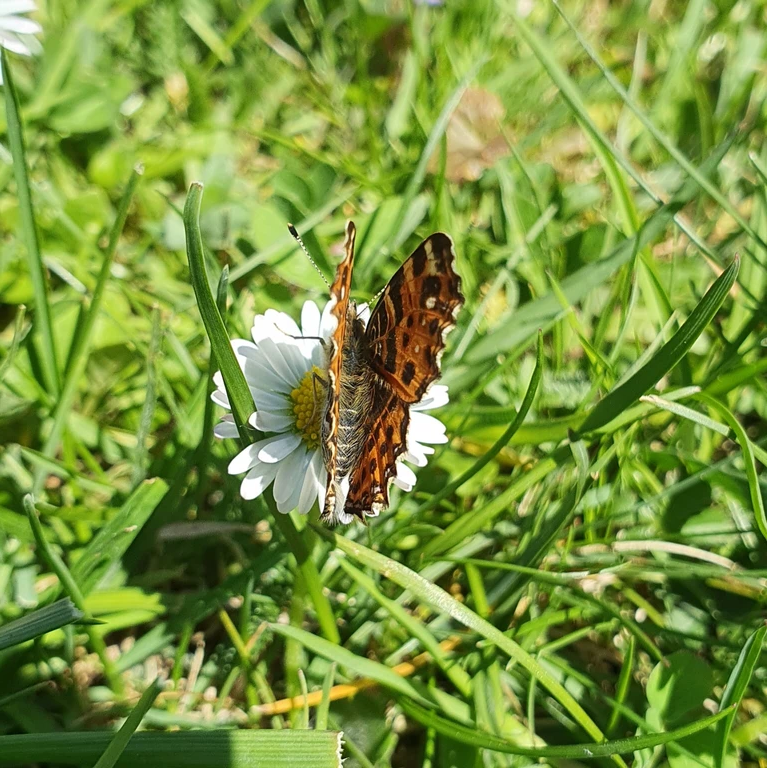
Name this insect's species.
Araschnia levana
